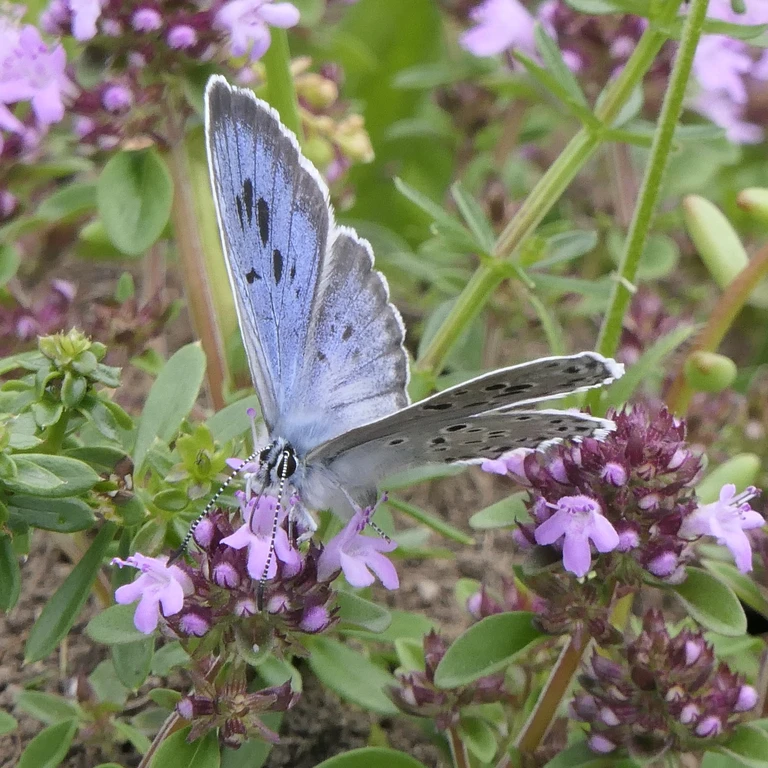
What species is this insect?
Phengaris arion (also Maculinea arion)
